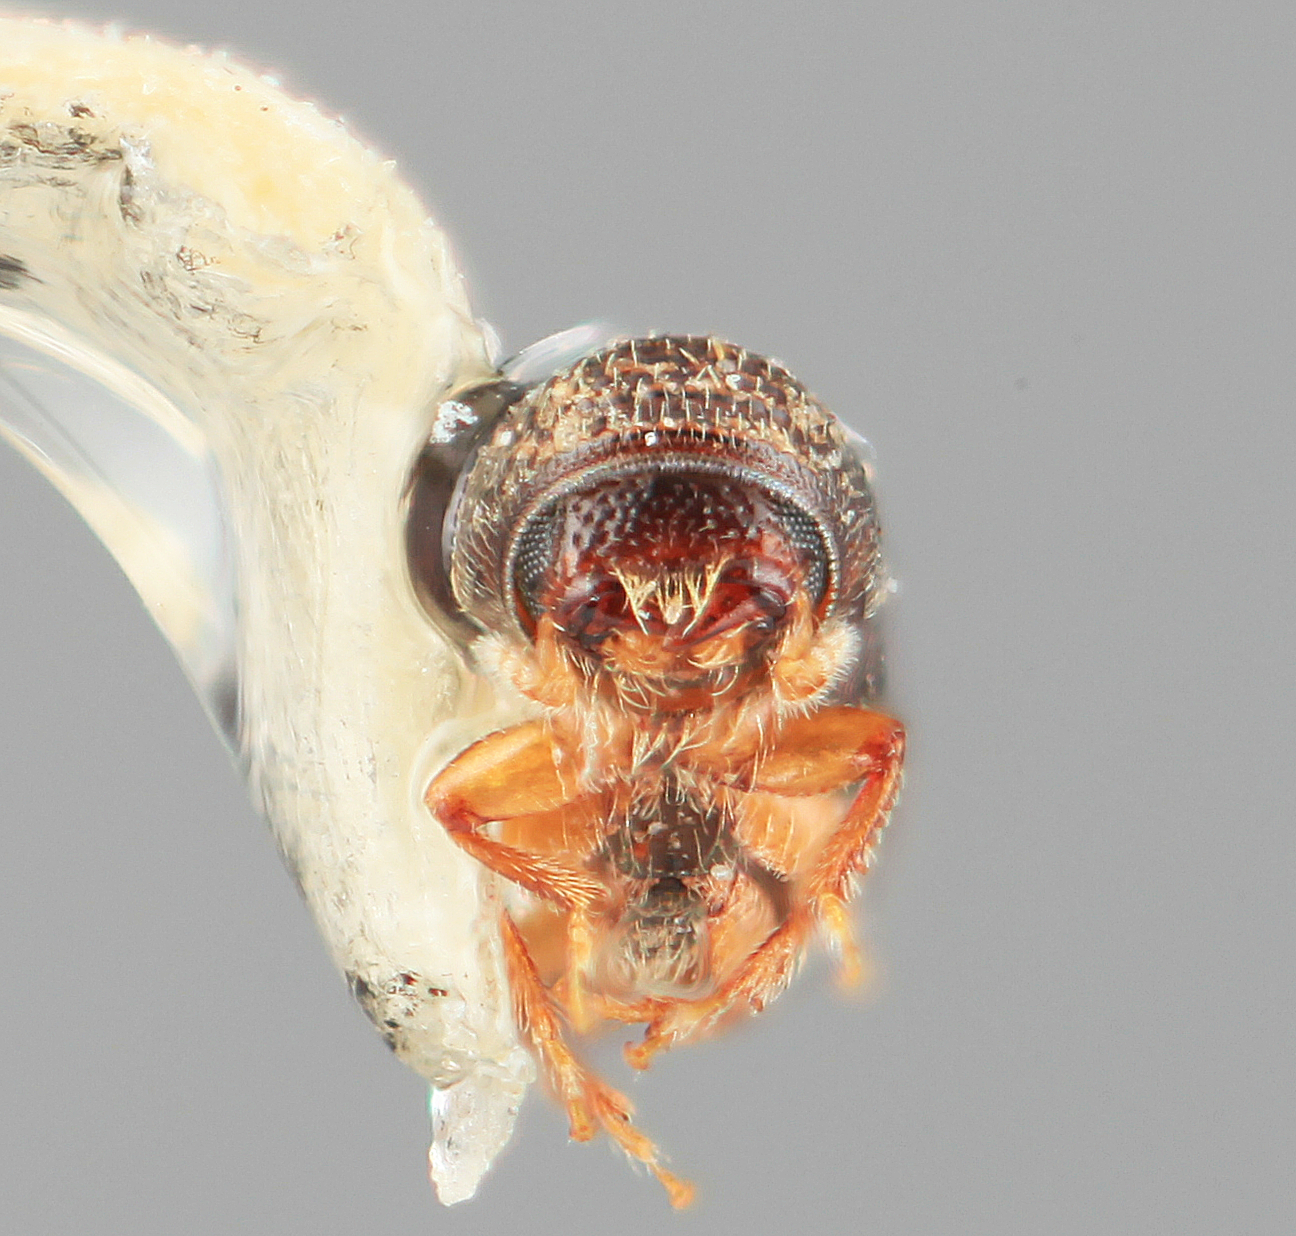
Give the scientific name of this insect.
Araptus epistomalis
